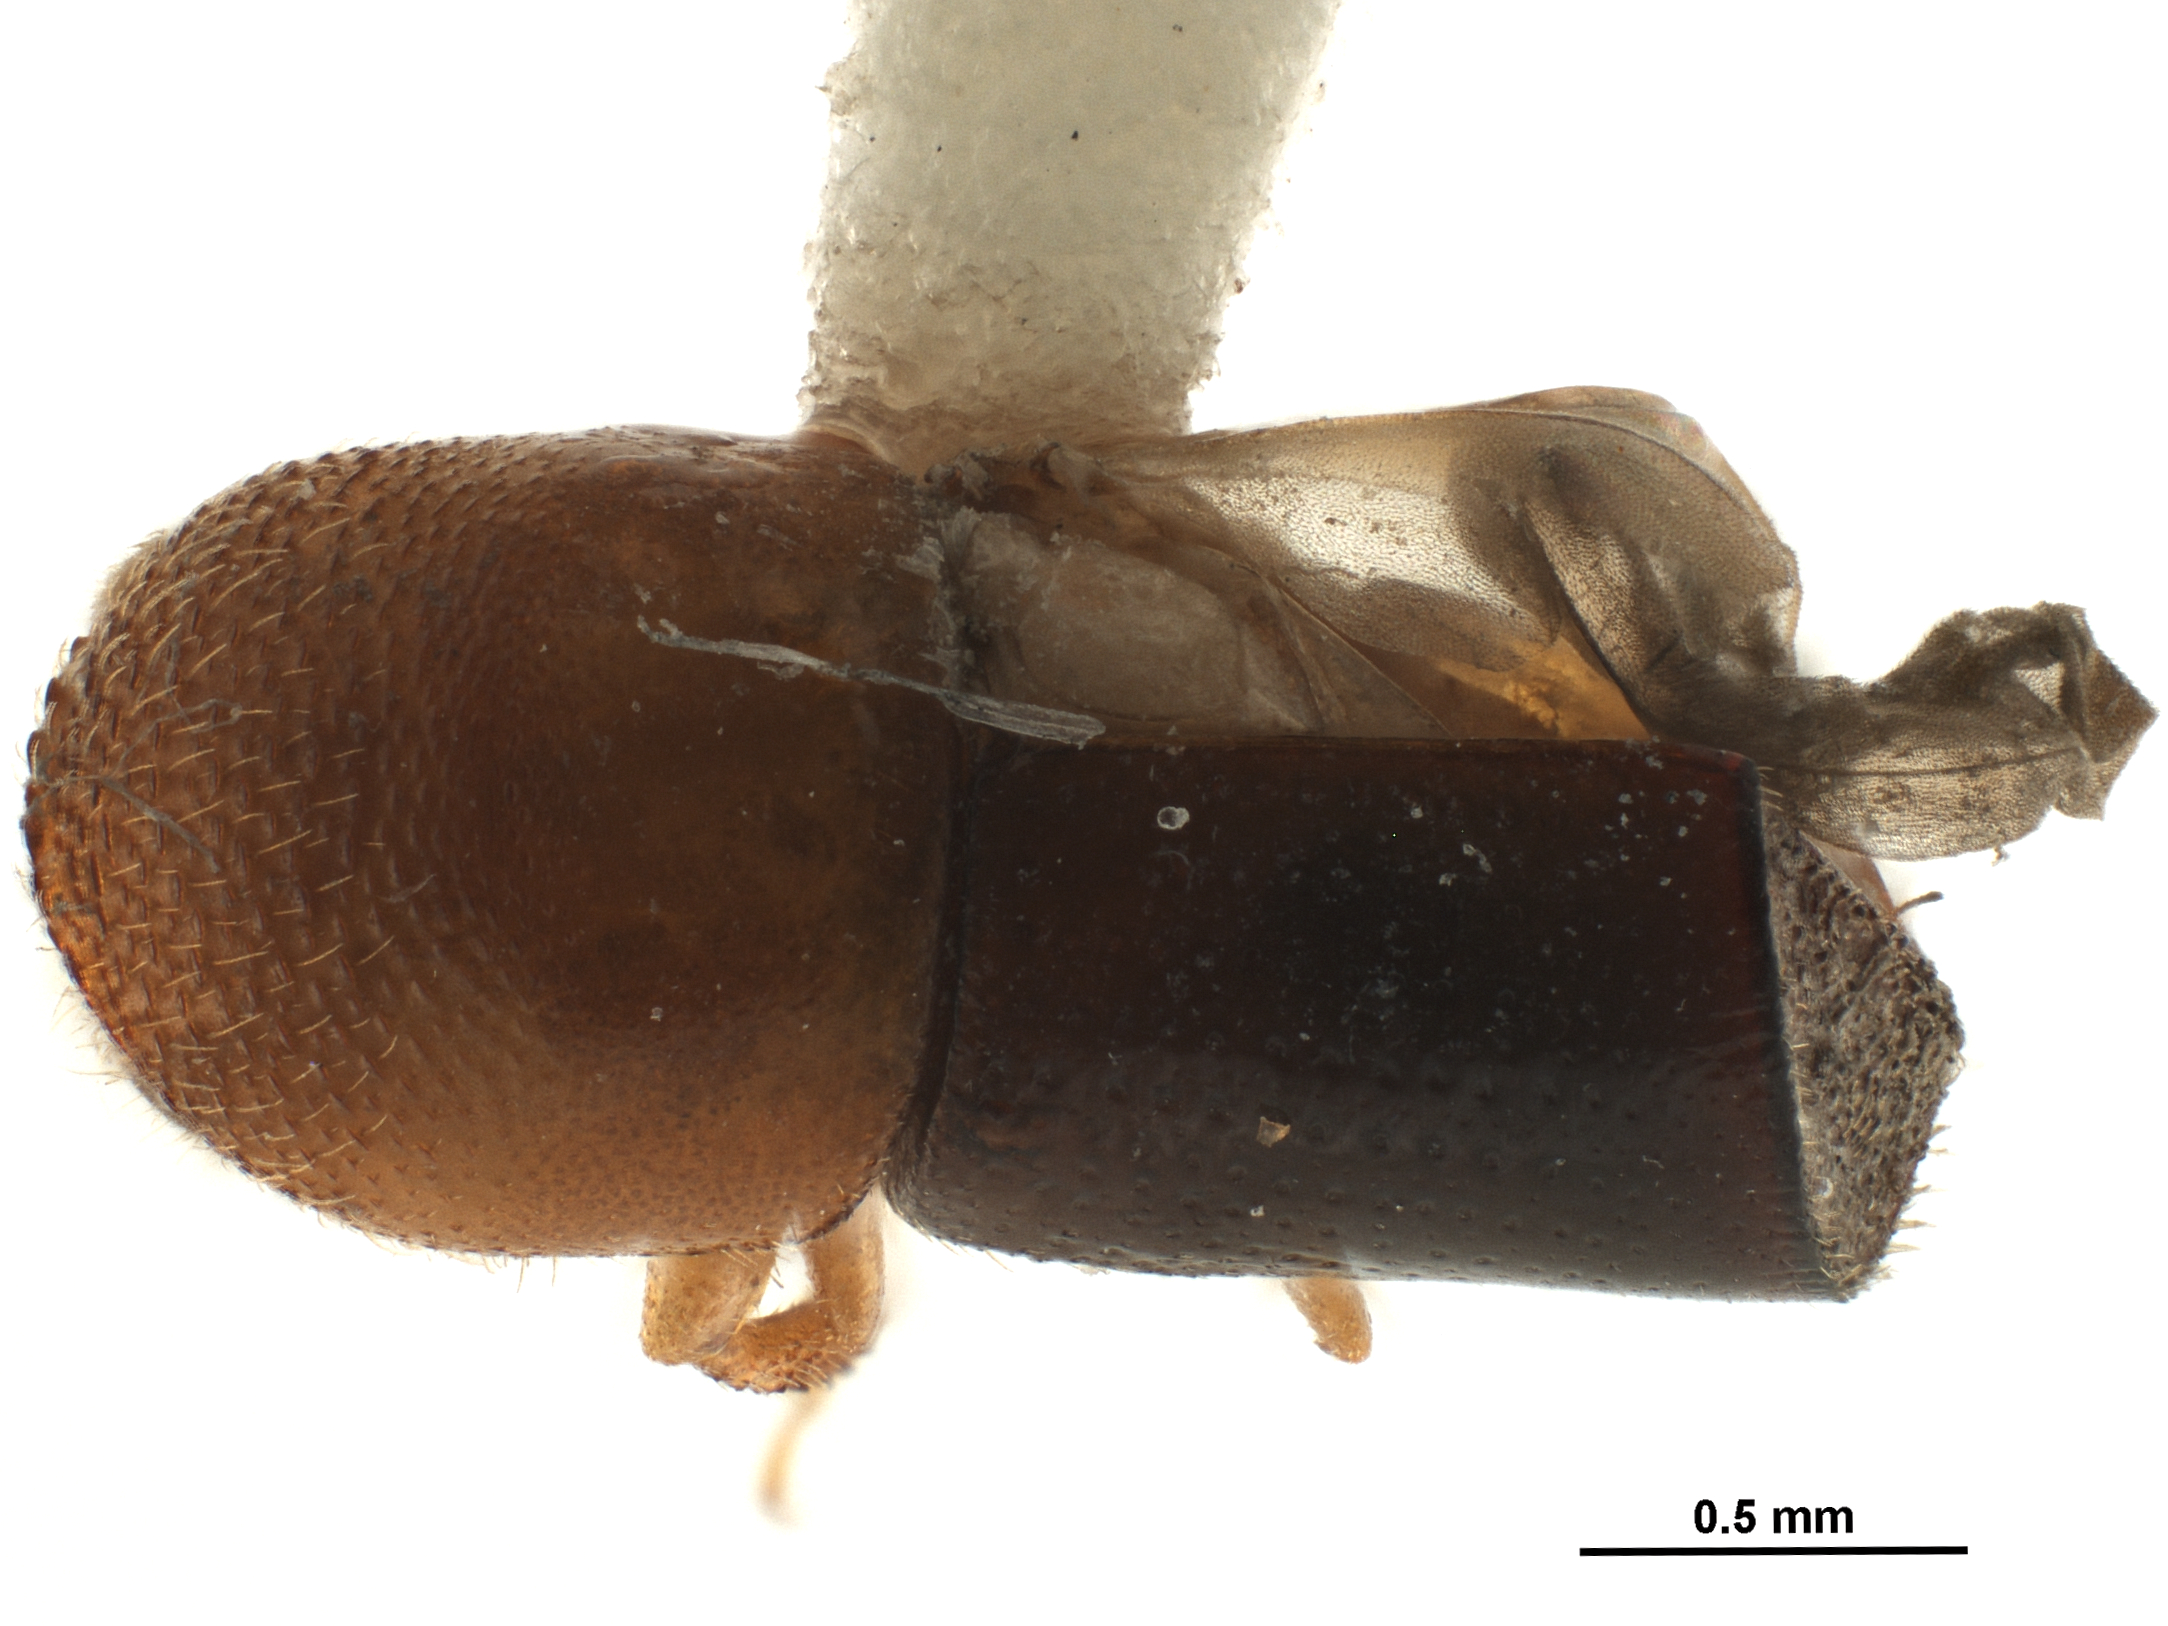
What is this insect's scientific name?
Amasa versicolor
